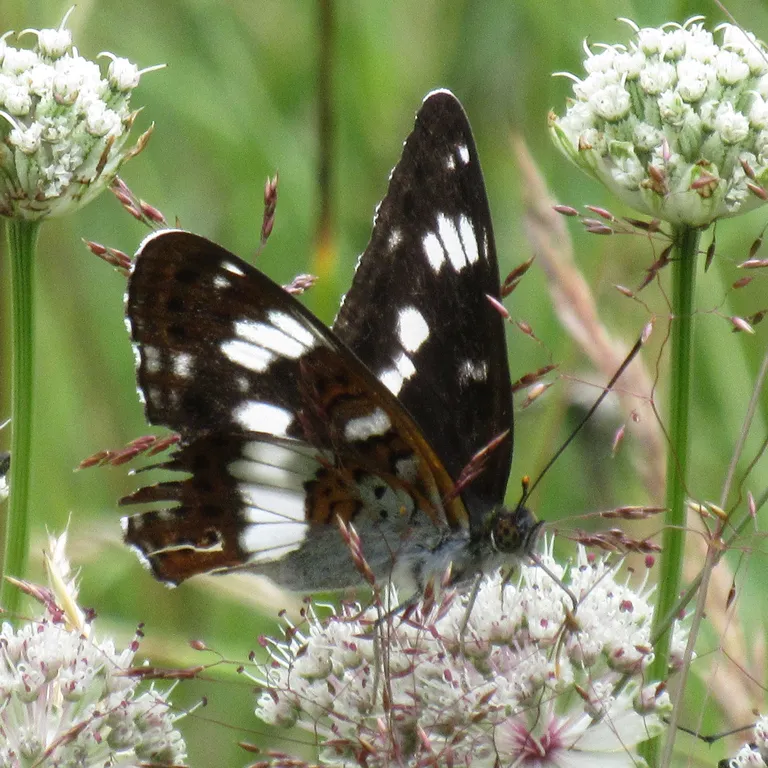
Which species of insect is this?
Limenitis camilla (also Ladoga camilla)
